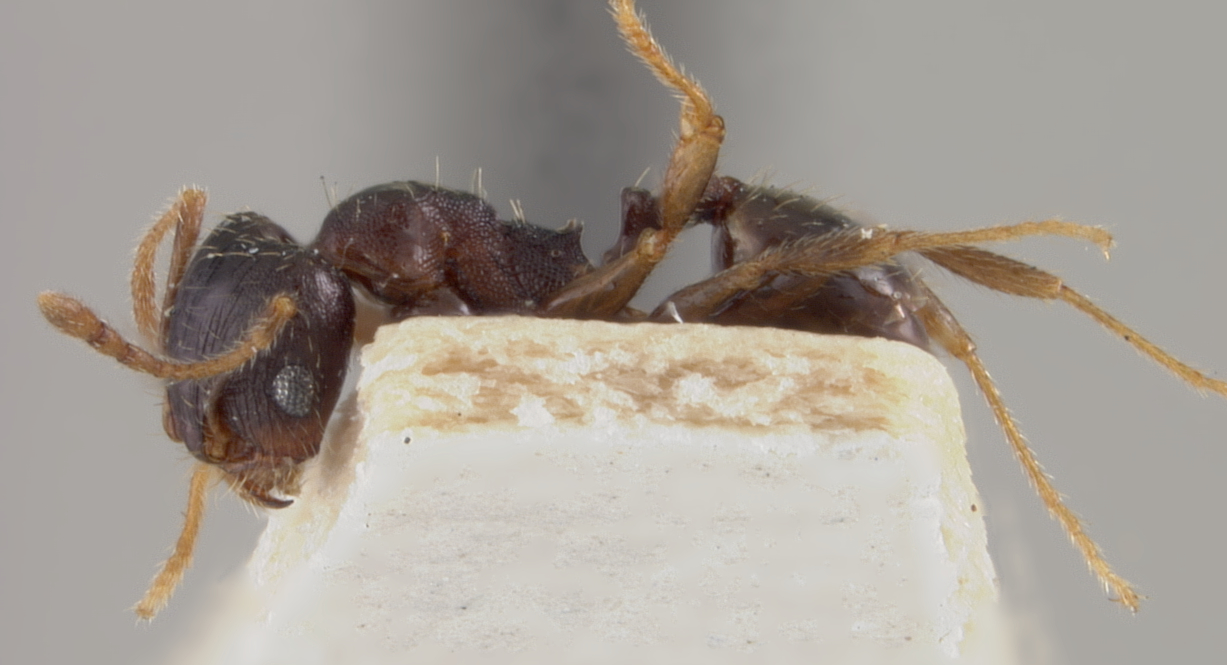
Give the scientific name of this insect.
Pheidole pilifera
